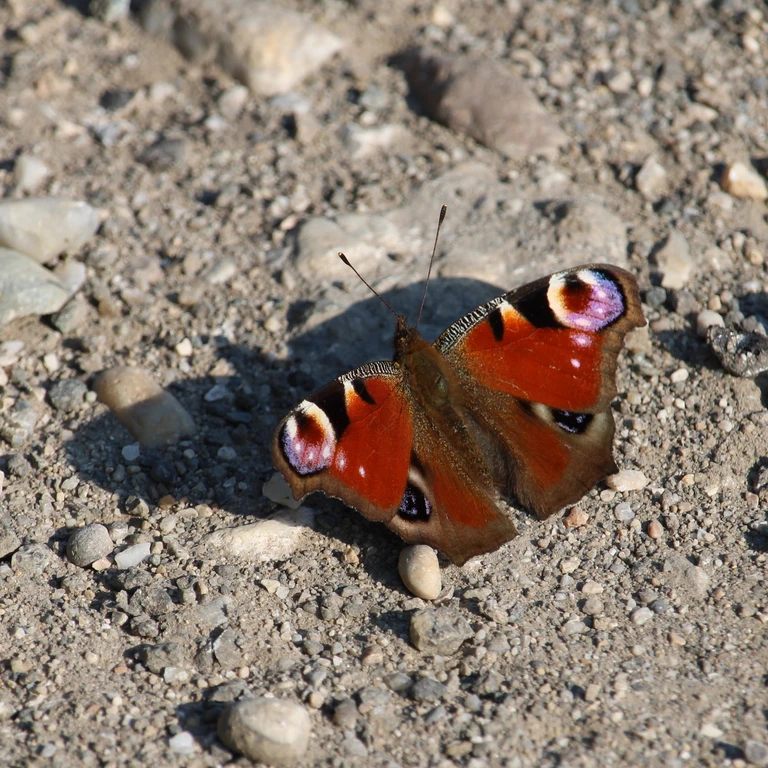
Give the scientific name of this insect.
Aglais io
